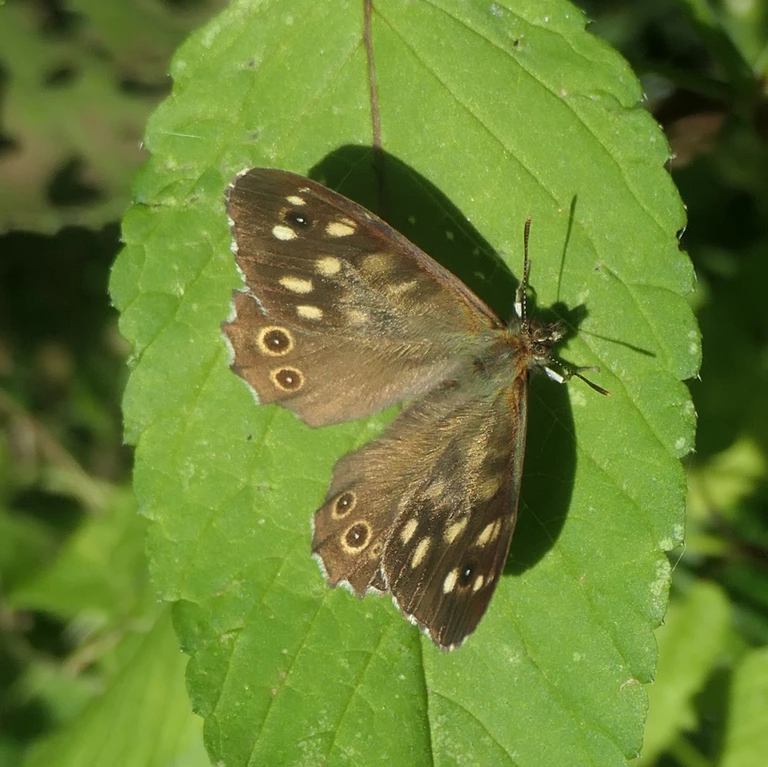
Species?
Pararge aegeria
